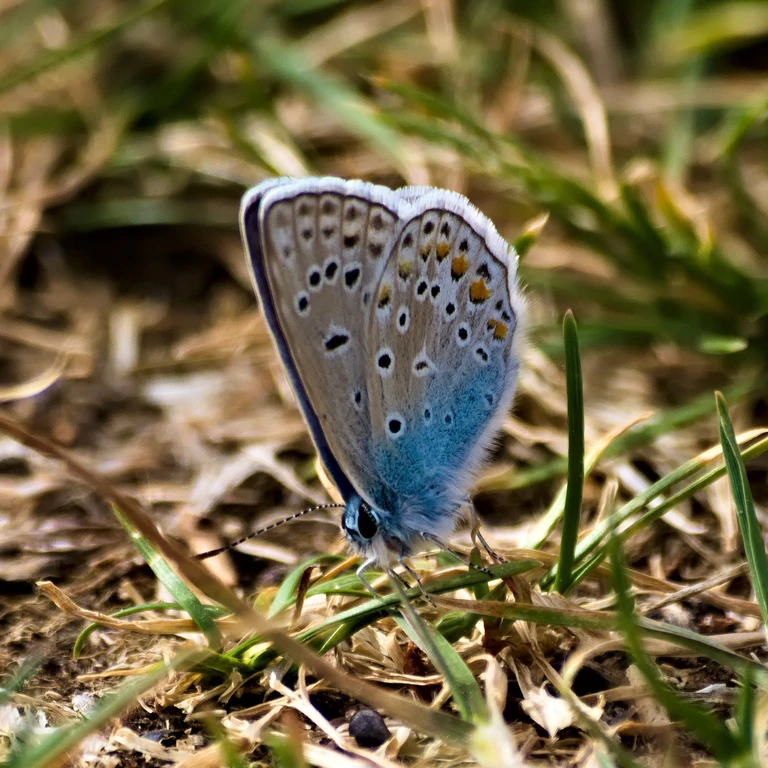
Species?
Polyommatus icarus
